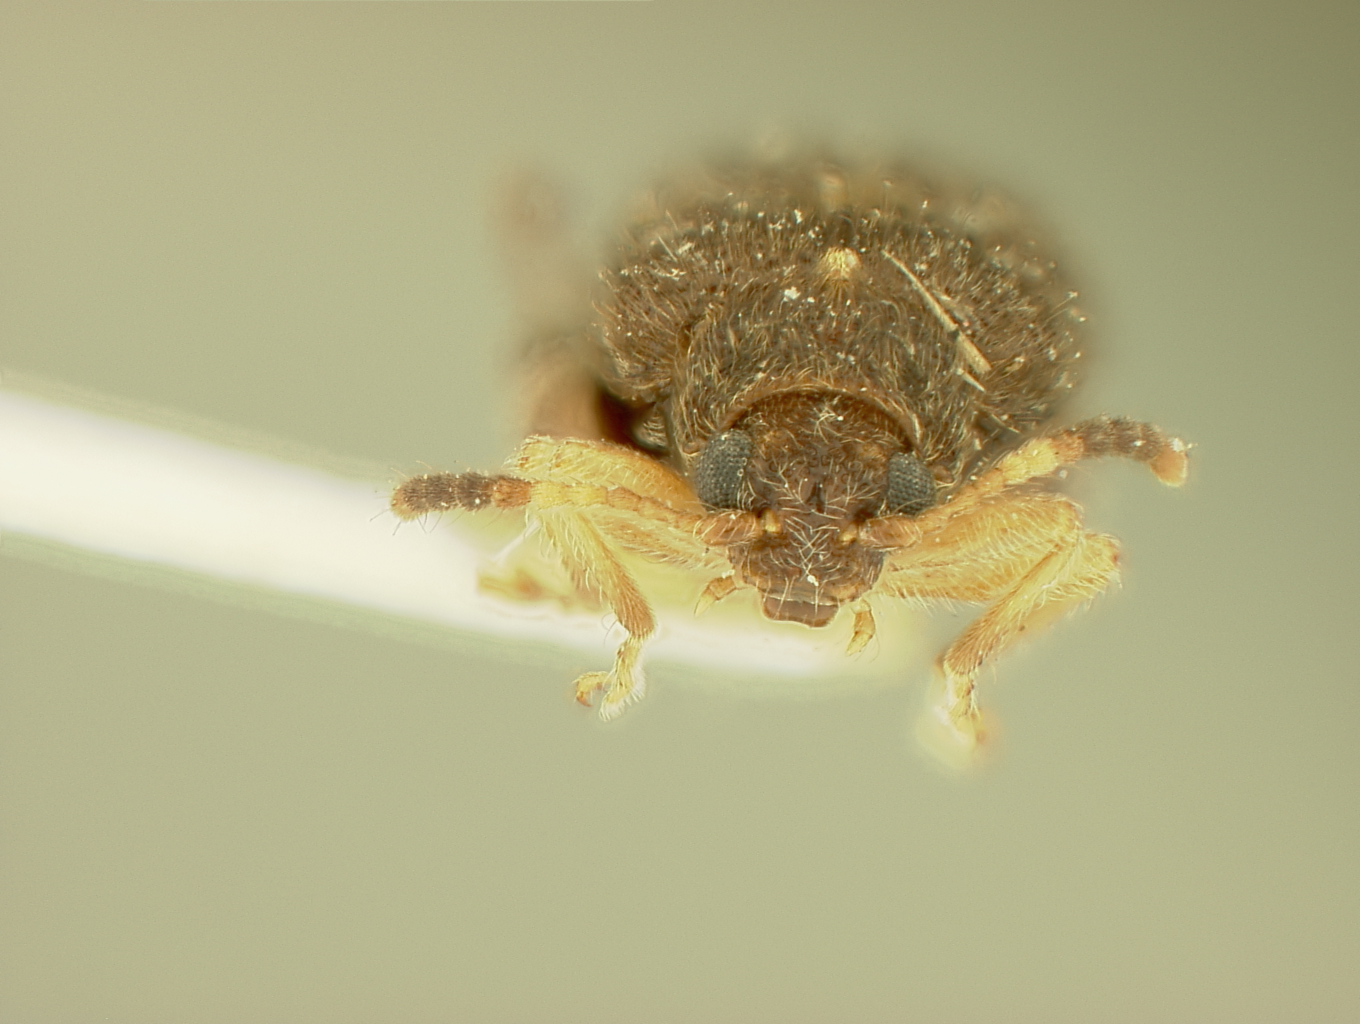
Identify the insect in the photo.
Distigmoptera texana
